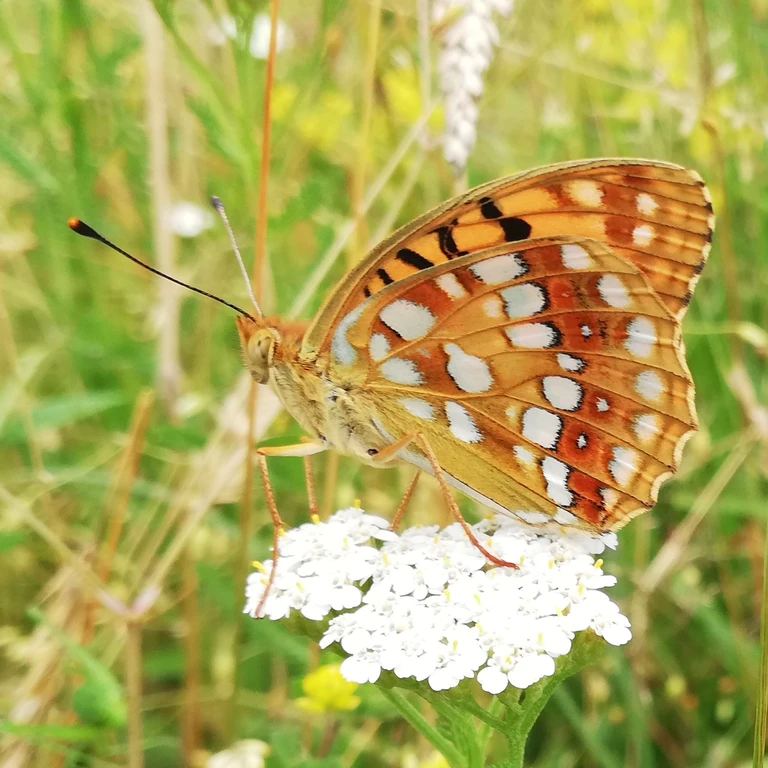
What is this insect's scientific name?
Fabriciana adippe
